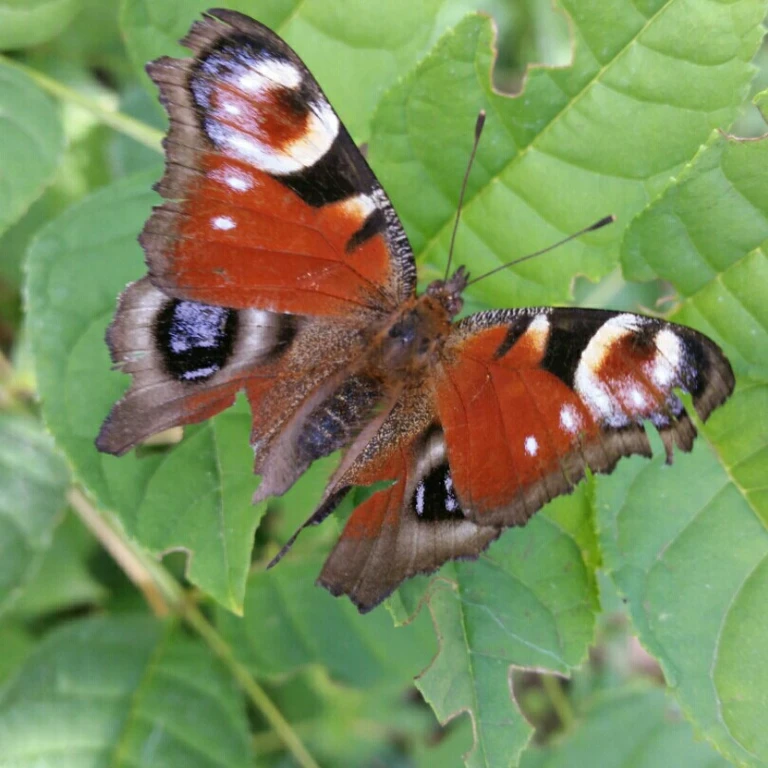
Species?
Aglais io
